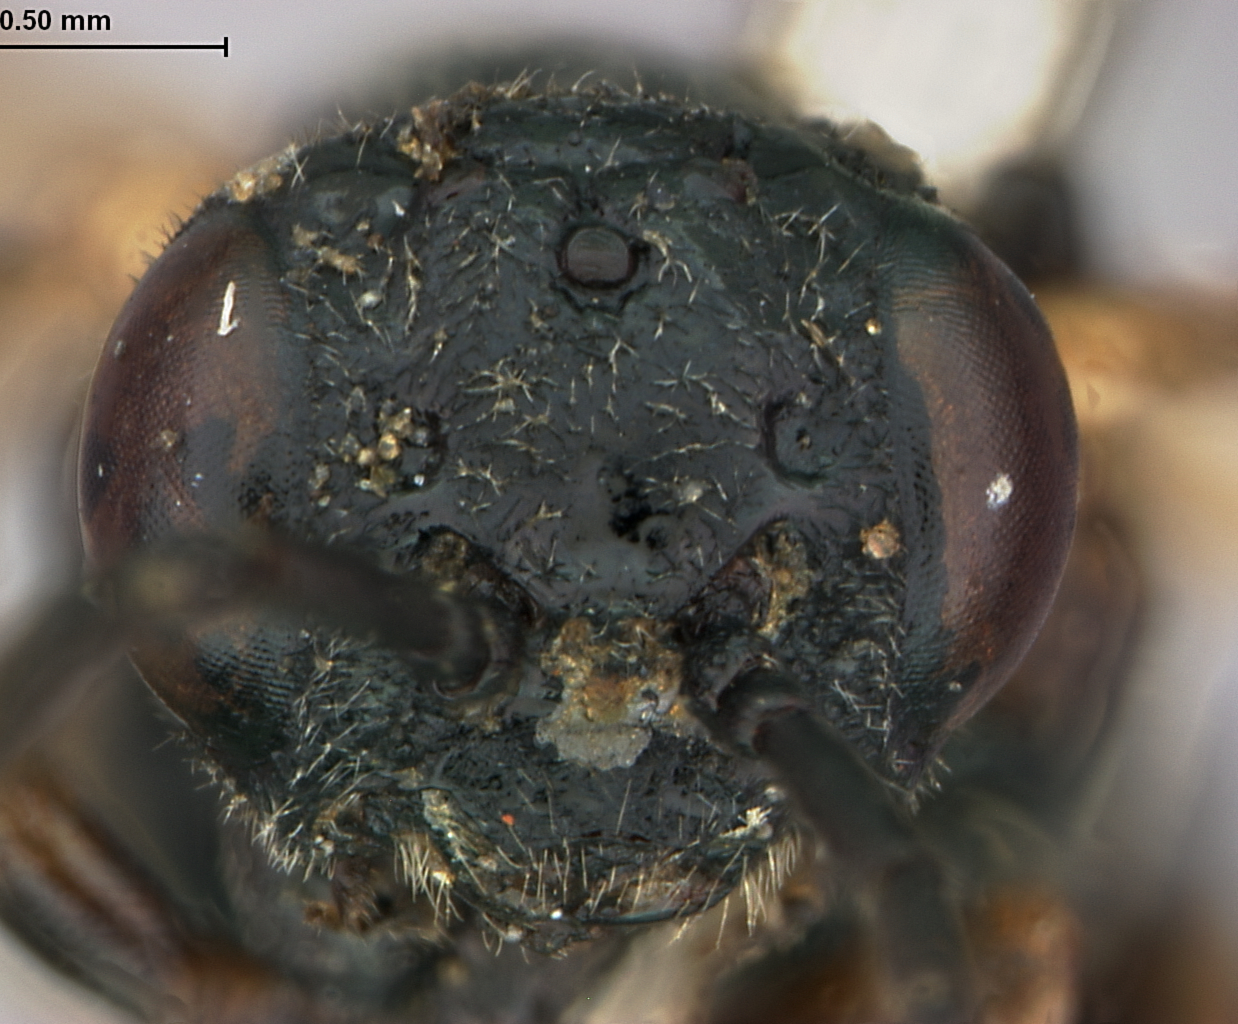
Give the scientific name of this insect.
Periclista chionanthi
